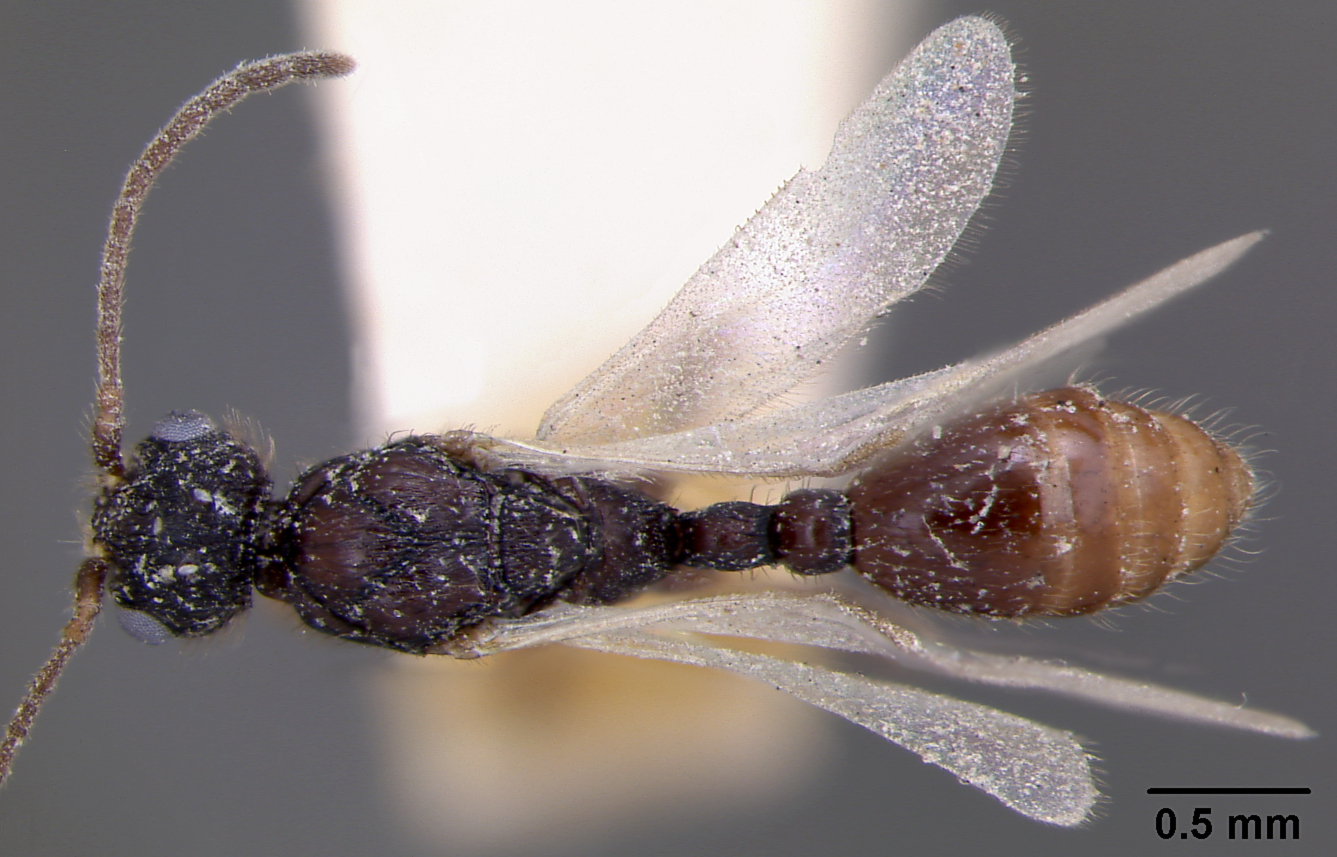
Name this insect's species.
Leptothorax muscorum
